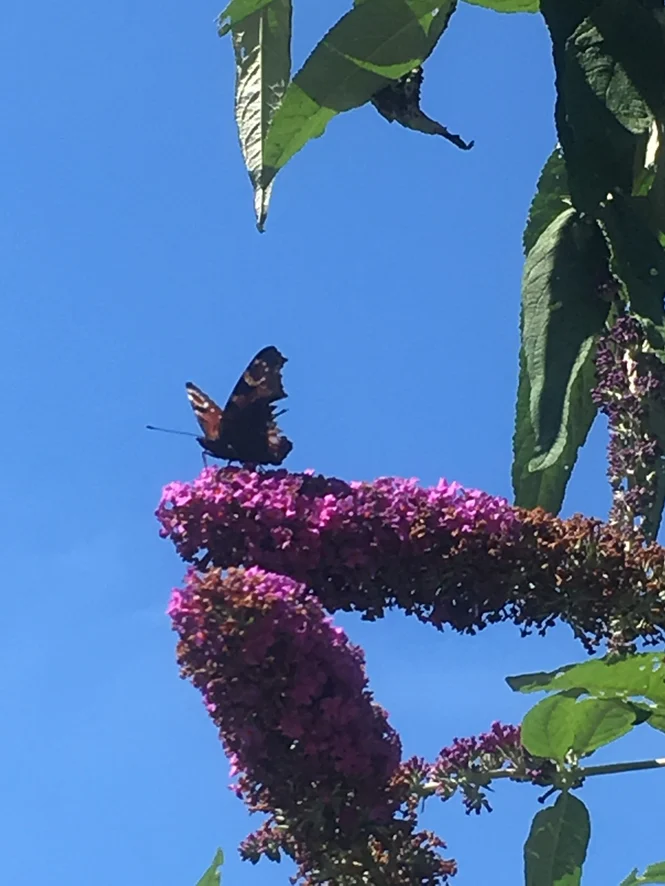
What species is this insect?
Aglais io
